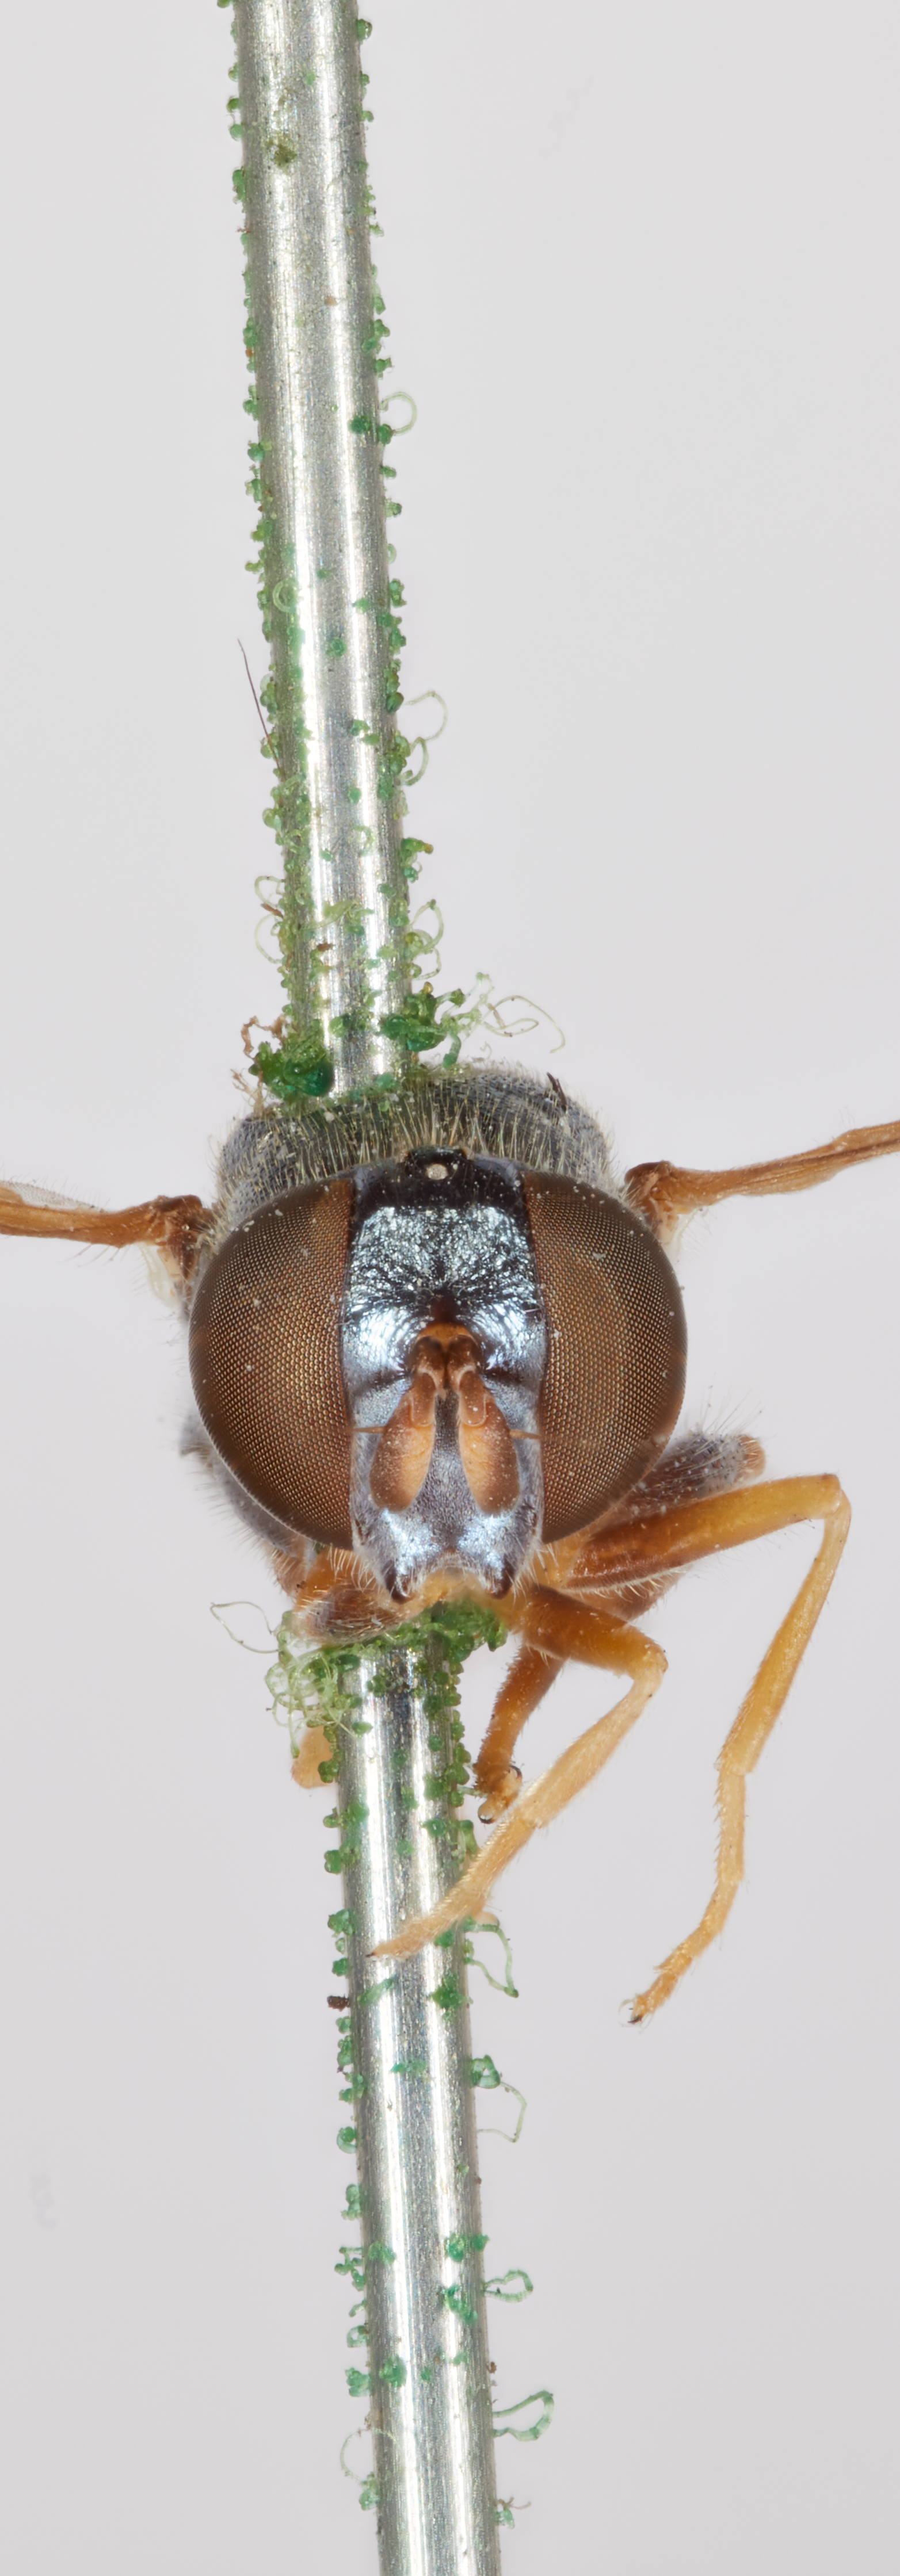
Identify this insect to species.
Neoascia distincta
